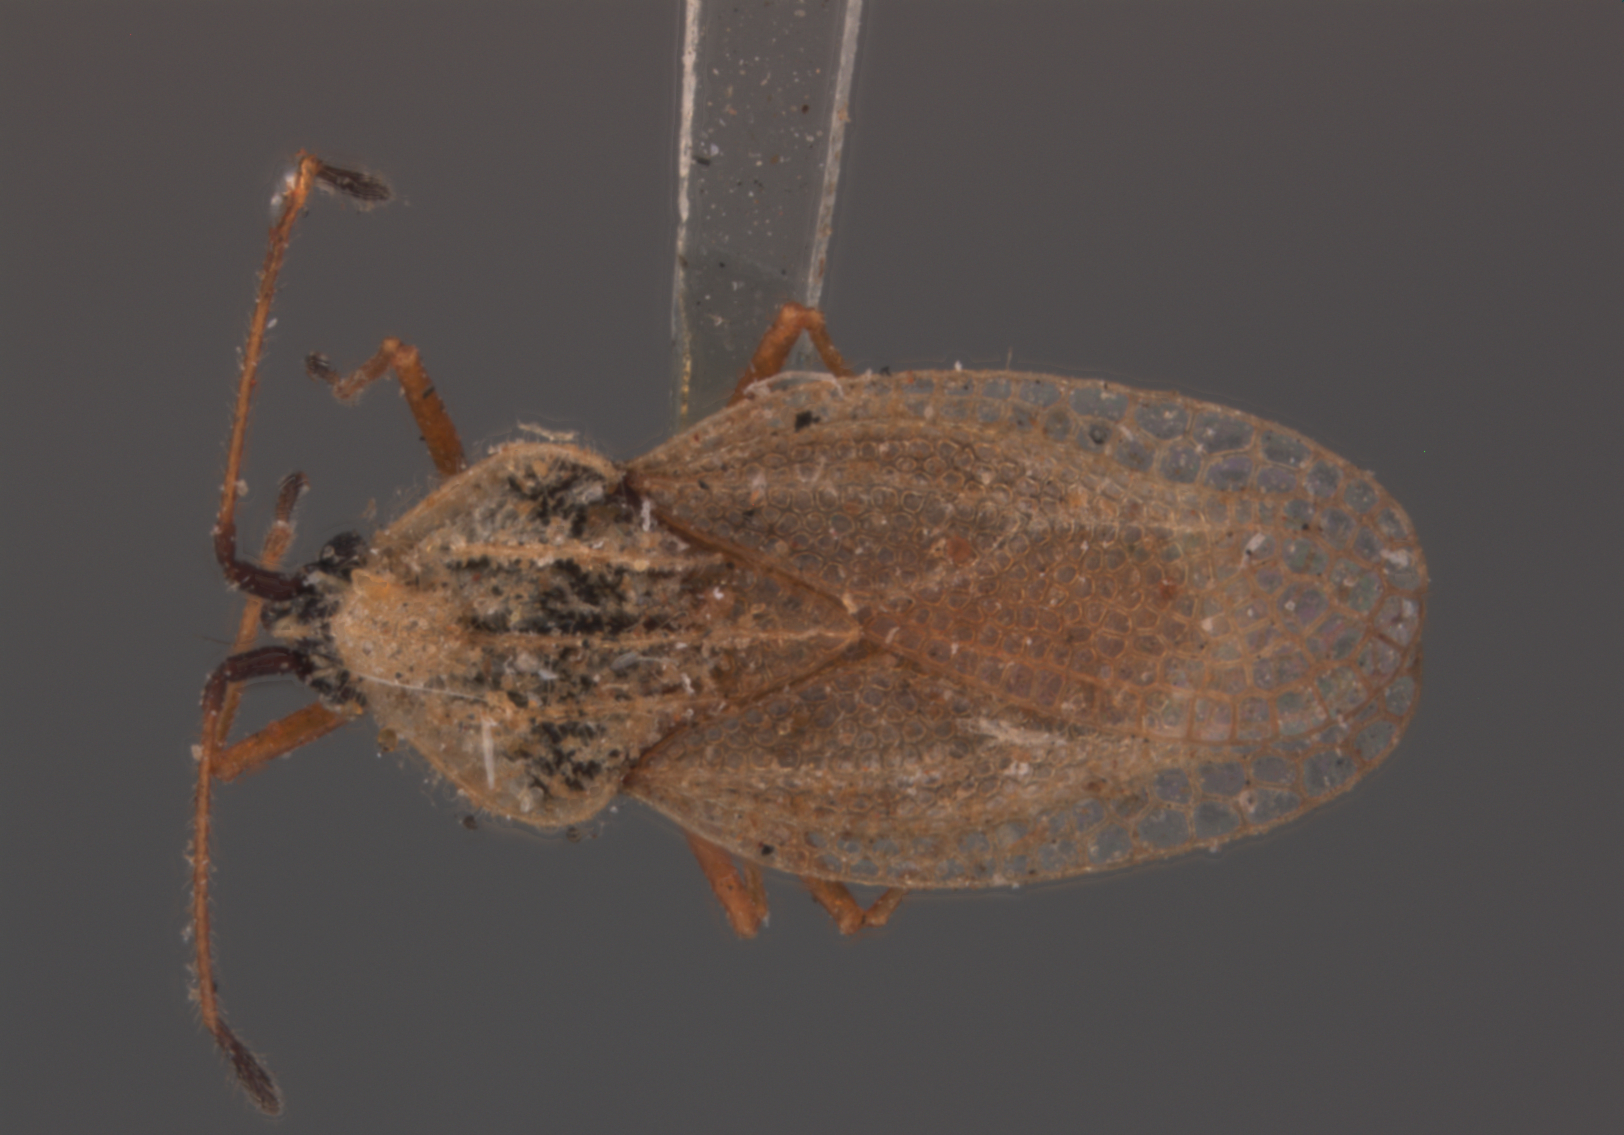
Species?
Gargaphia opacula
